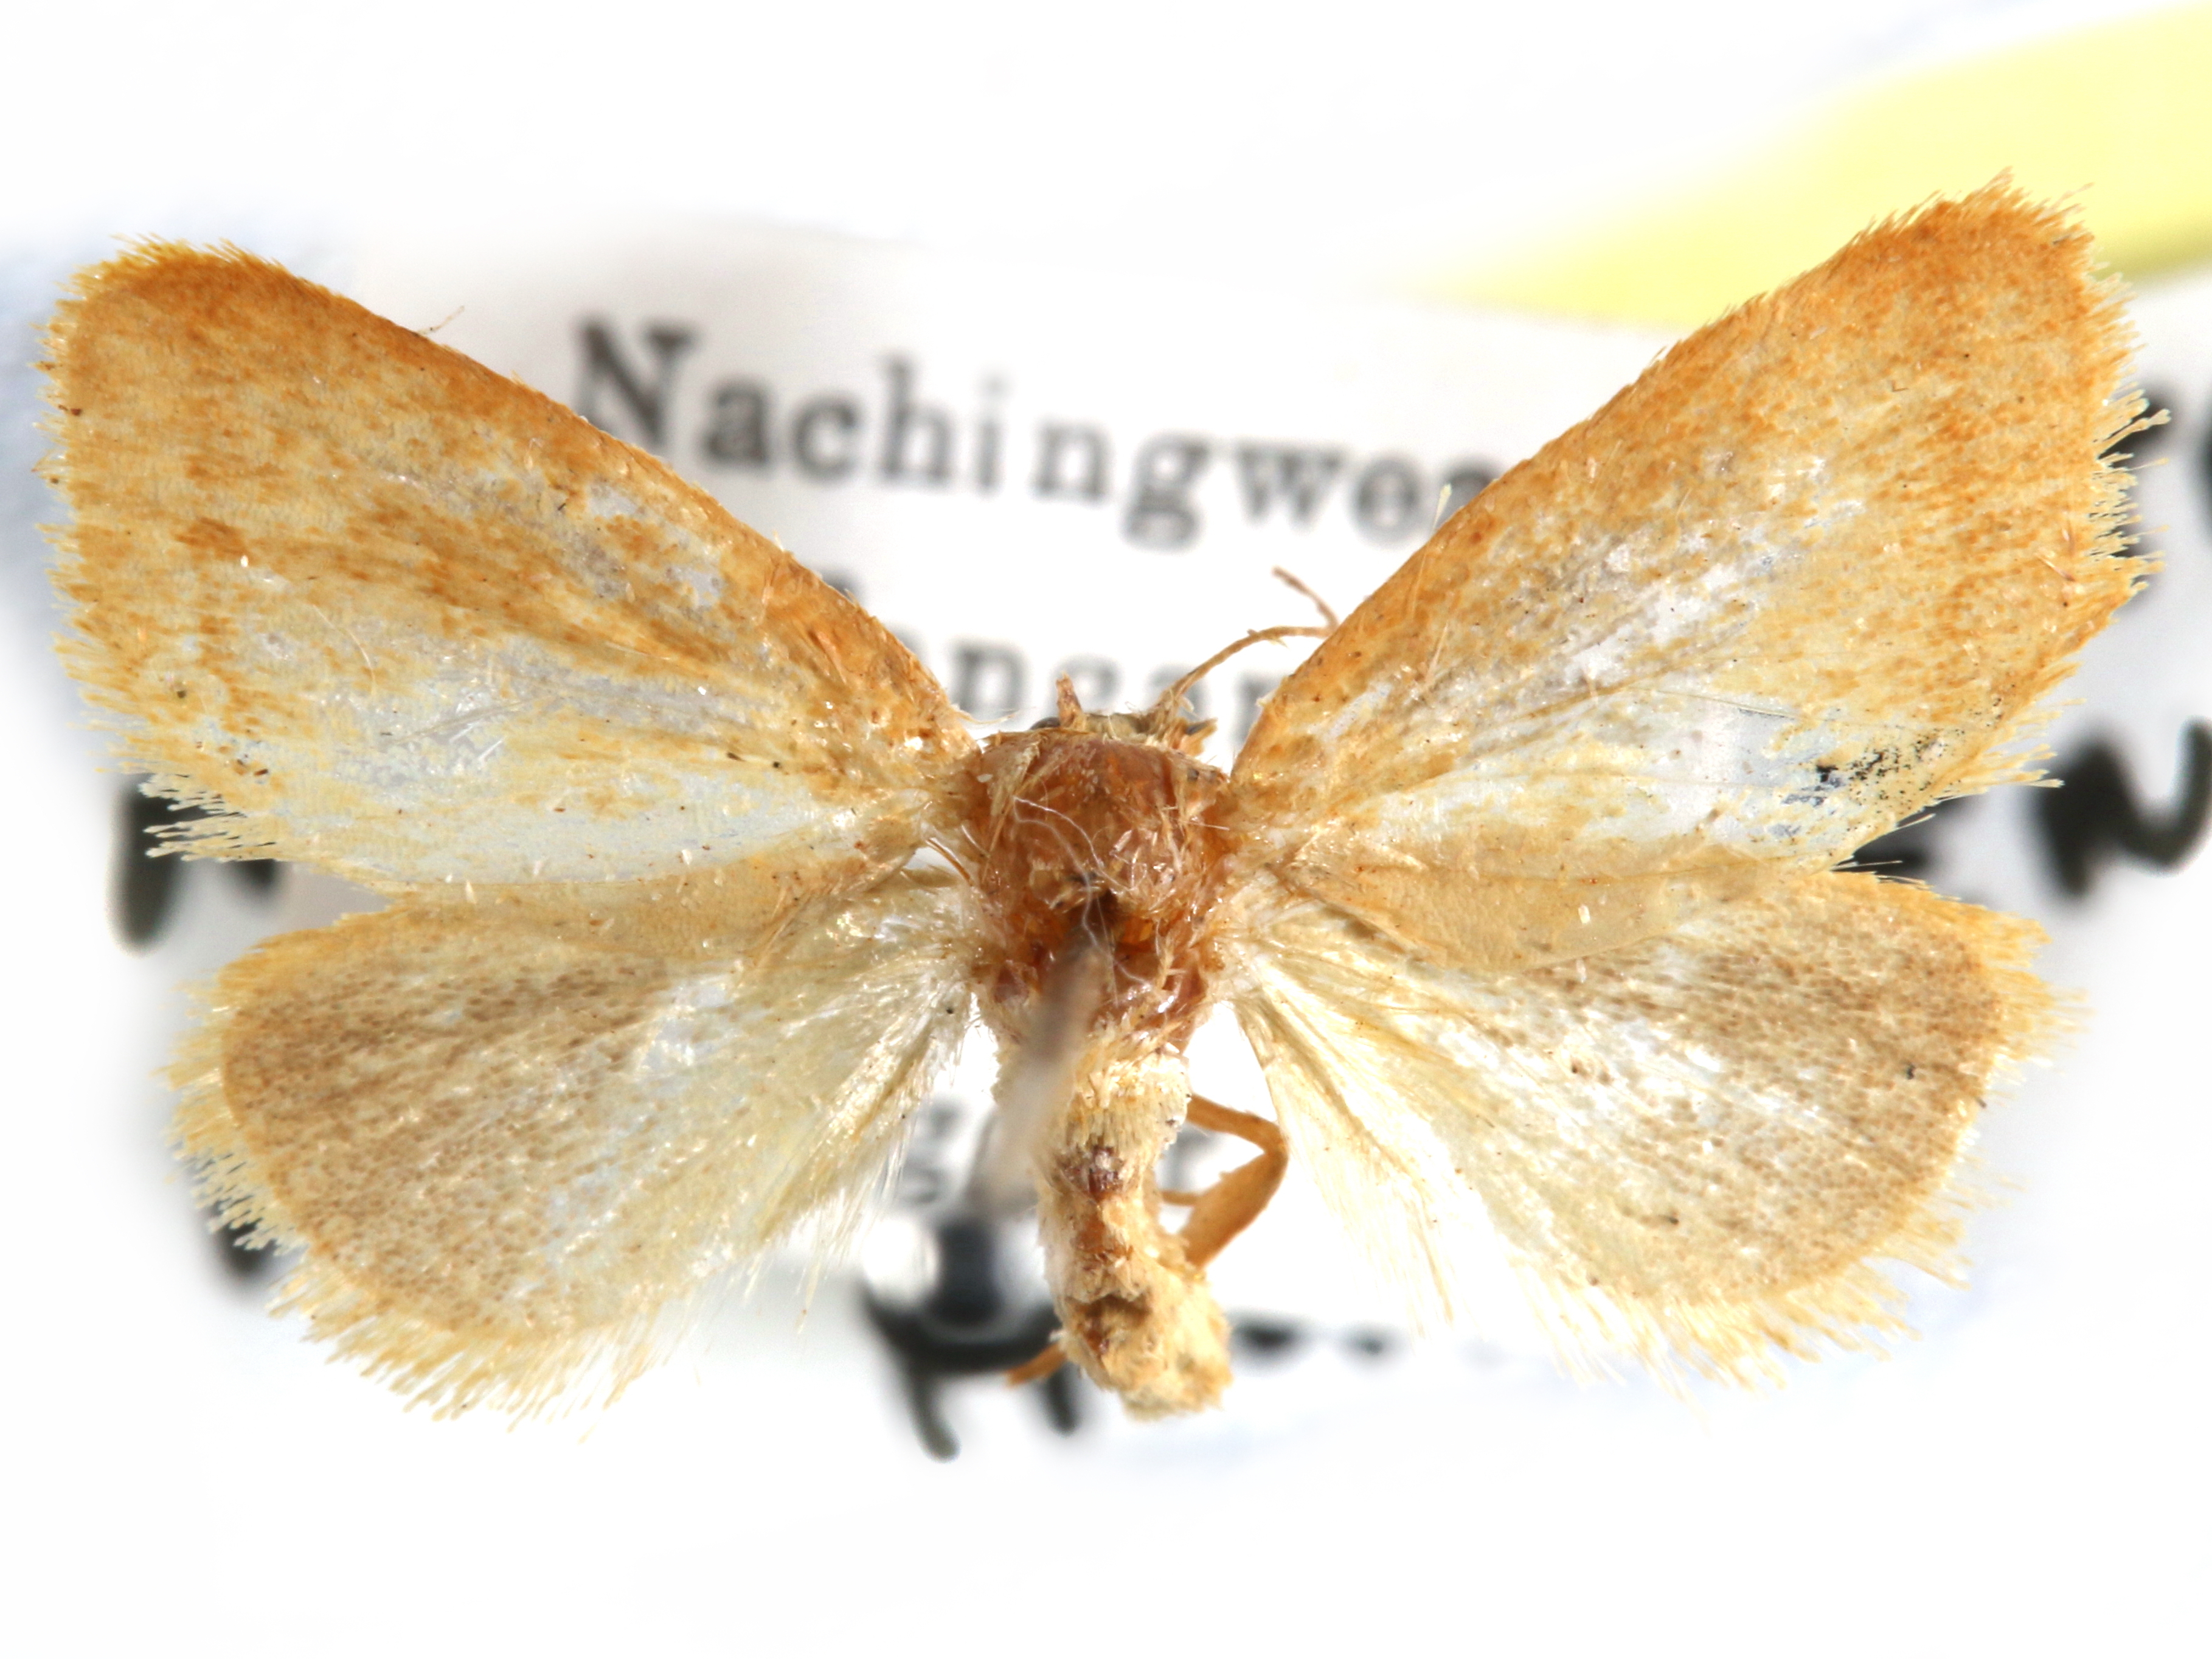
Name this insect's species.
Macroplectra rufopallens
